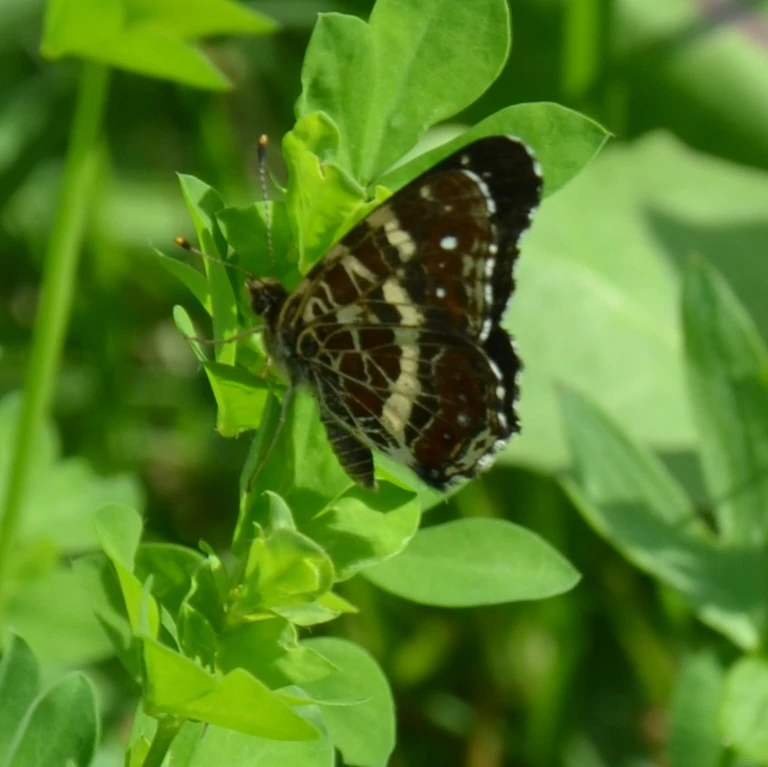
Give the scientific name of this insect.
Araschnia levana
